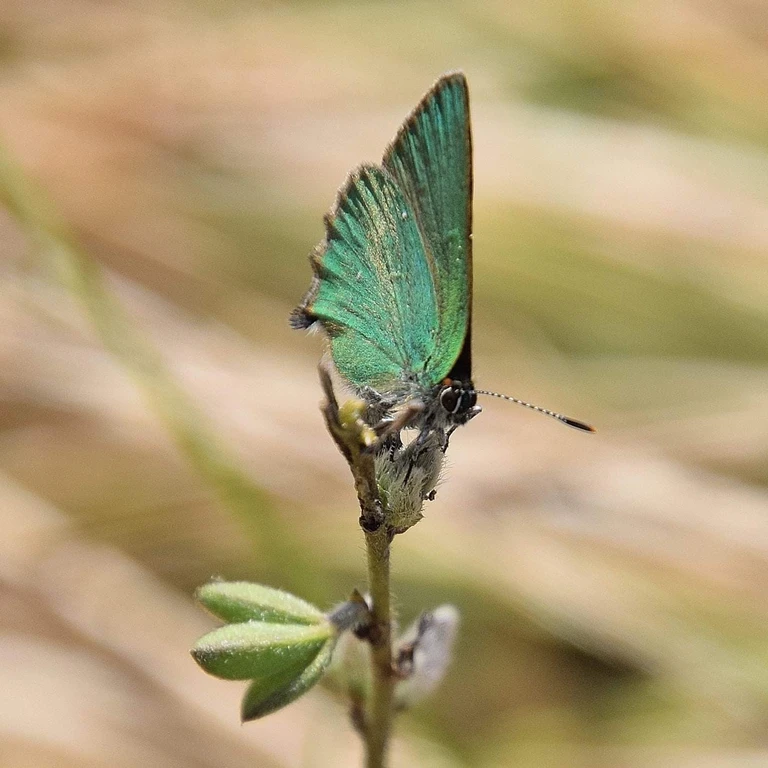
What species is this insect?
Callophrys rubi
